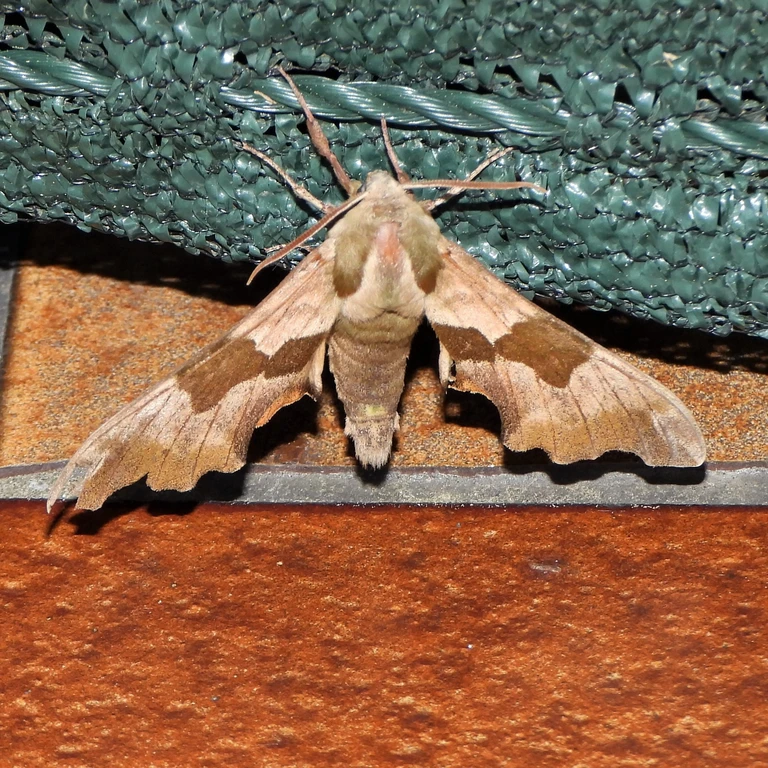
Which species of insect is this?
Mimas tiliae
